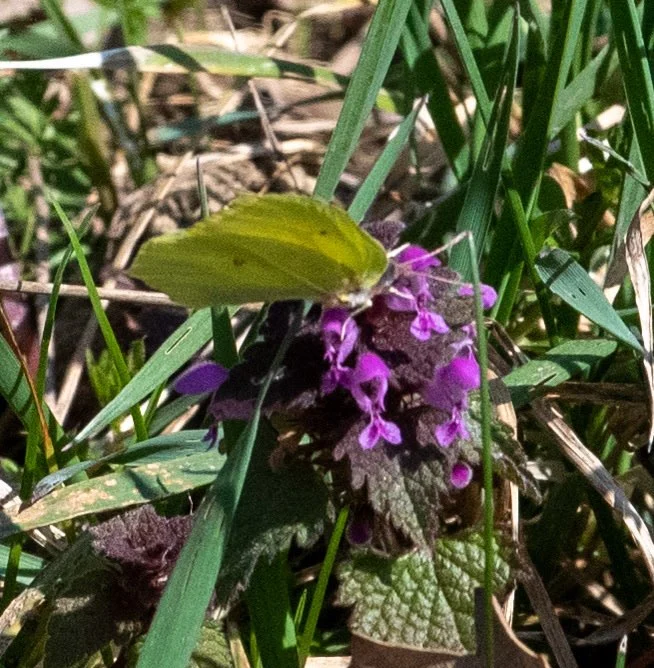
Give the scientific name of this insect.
Gonepteryx rhamni
